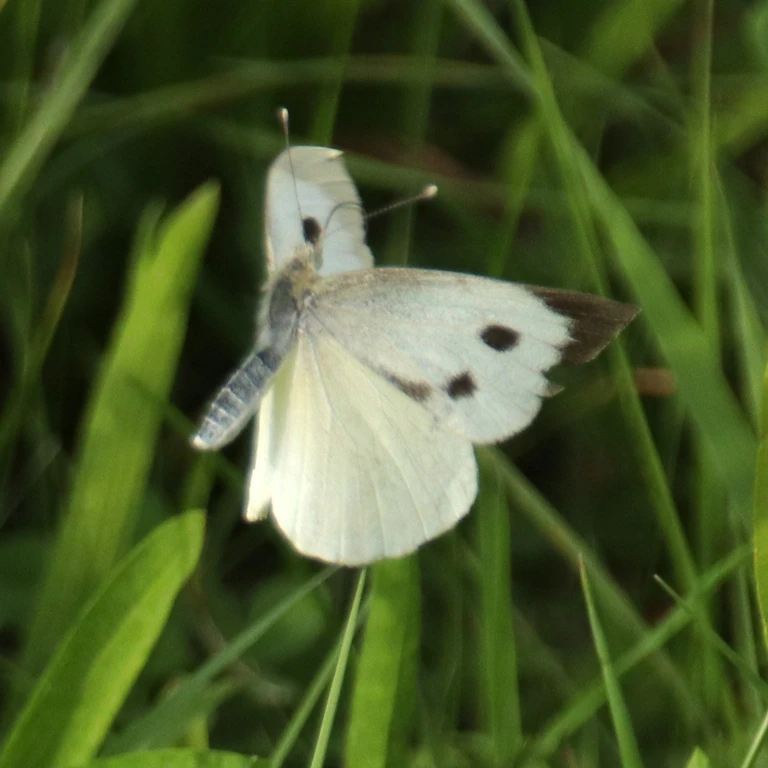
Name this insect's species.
Pieris brassicae
